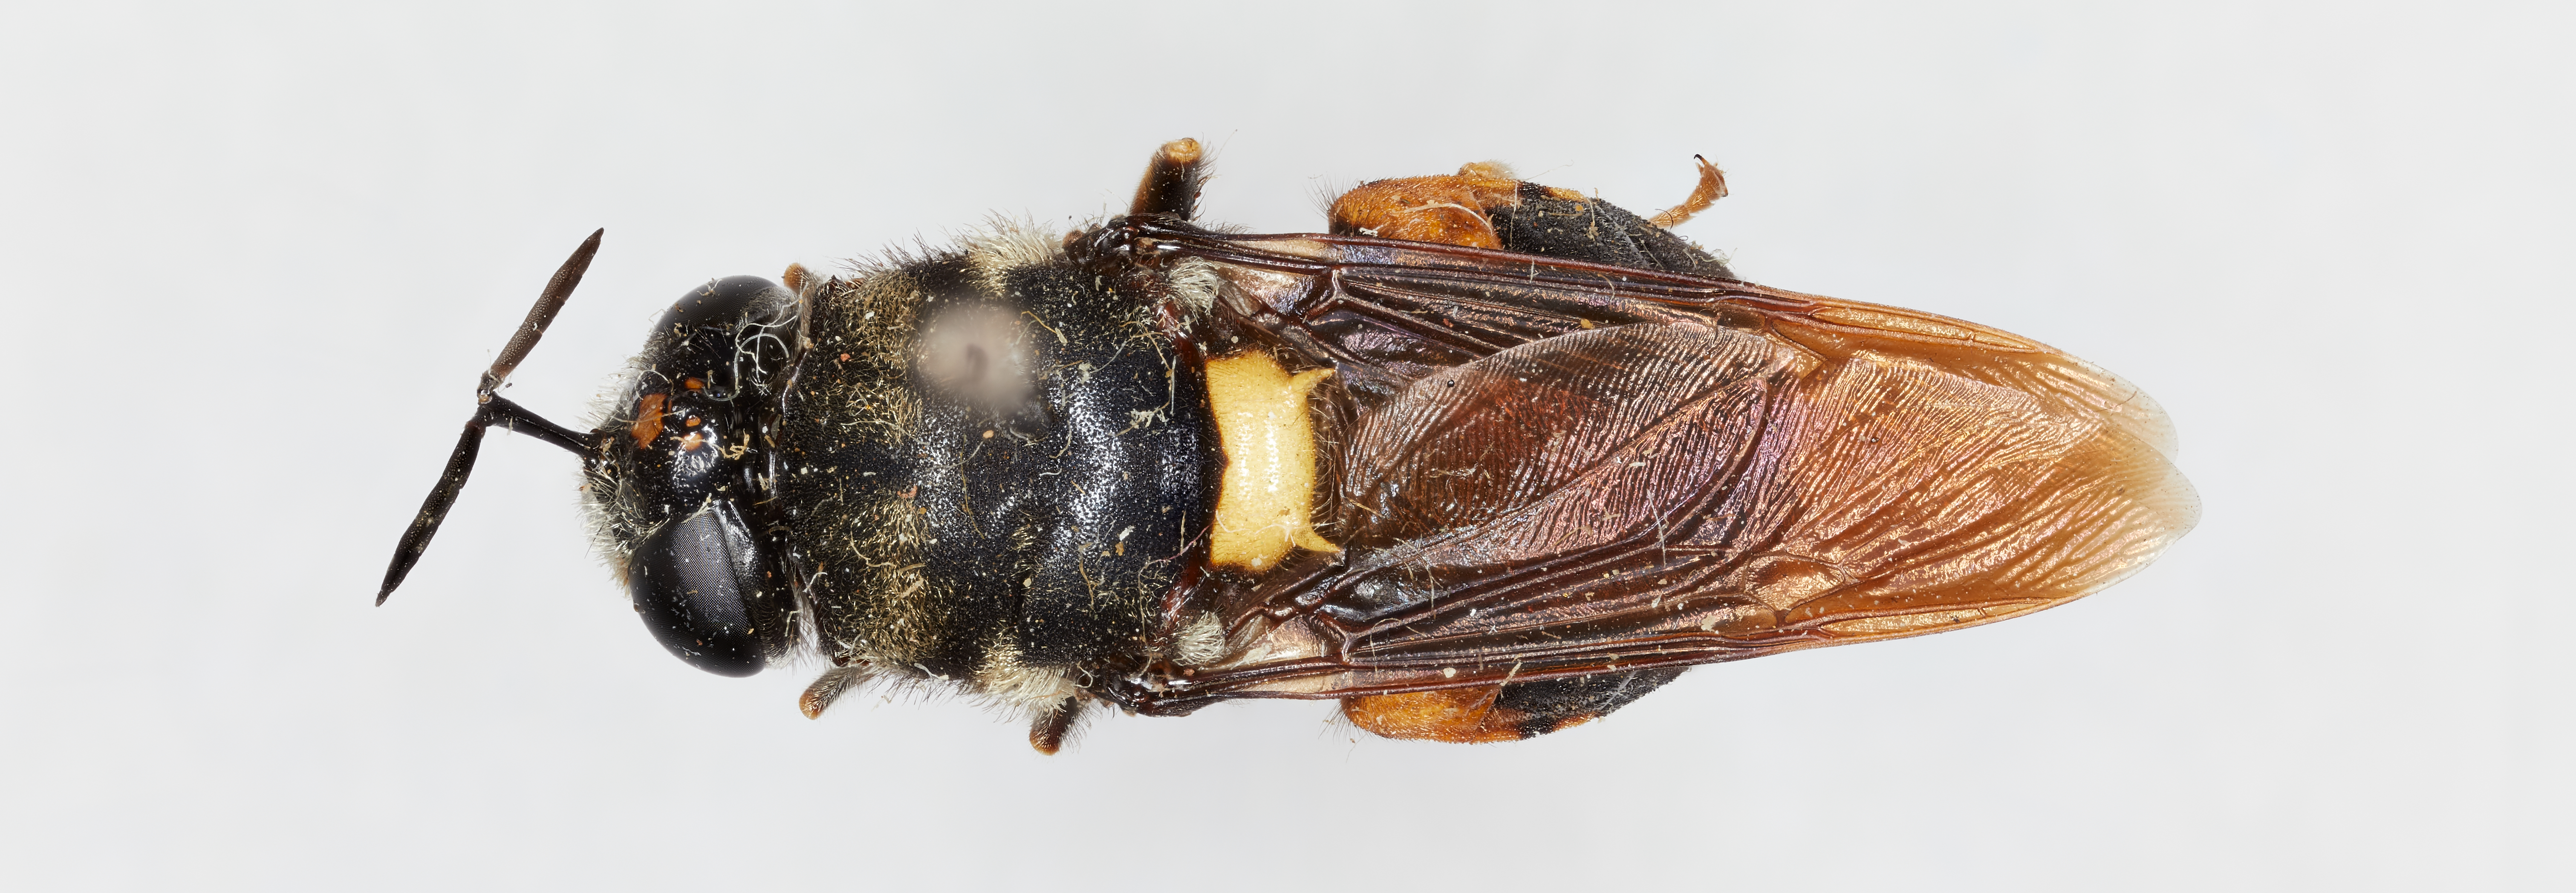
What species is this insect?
Stratiomys floridensis
